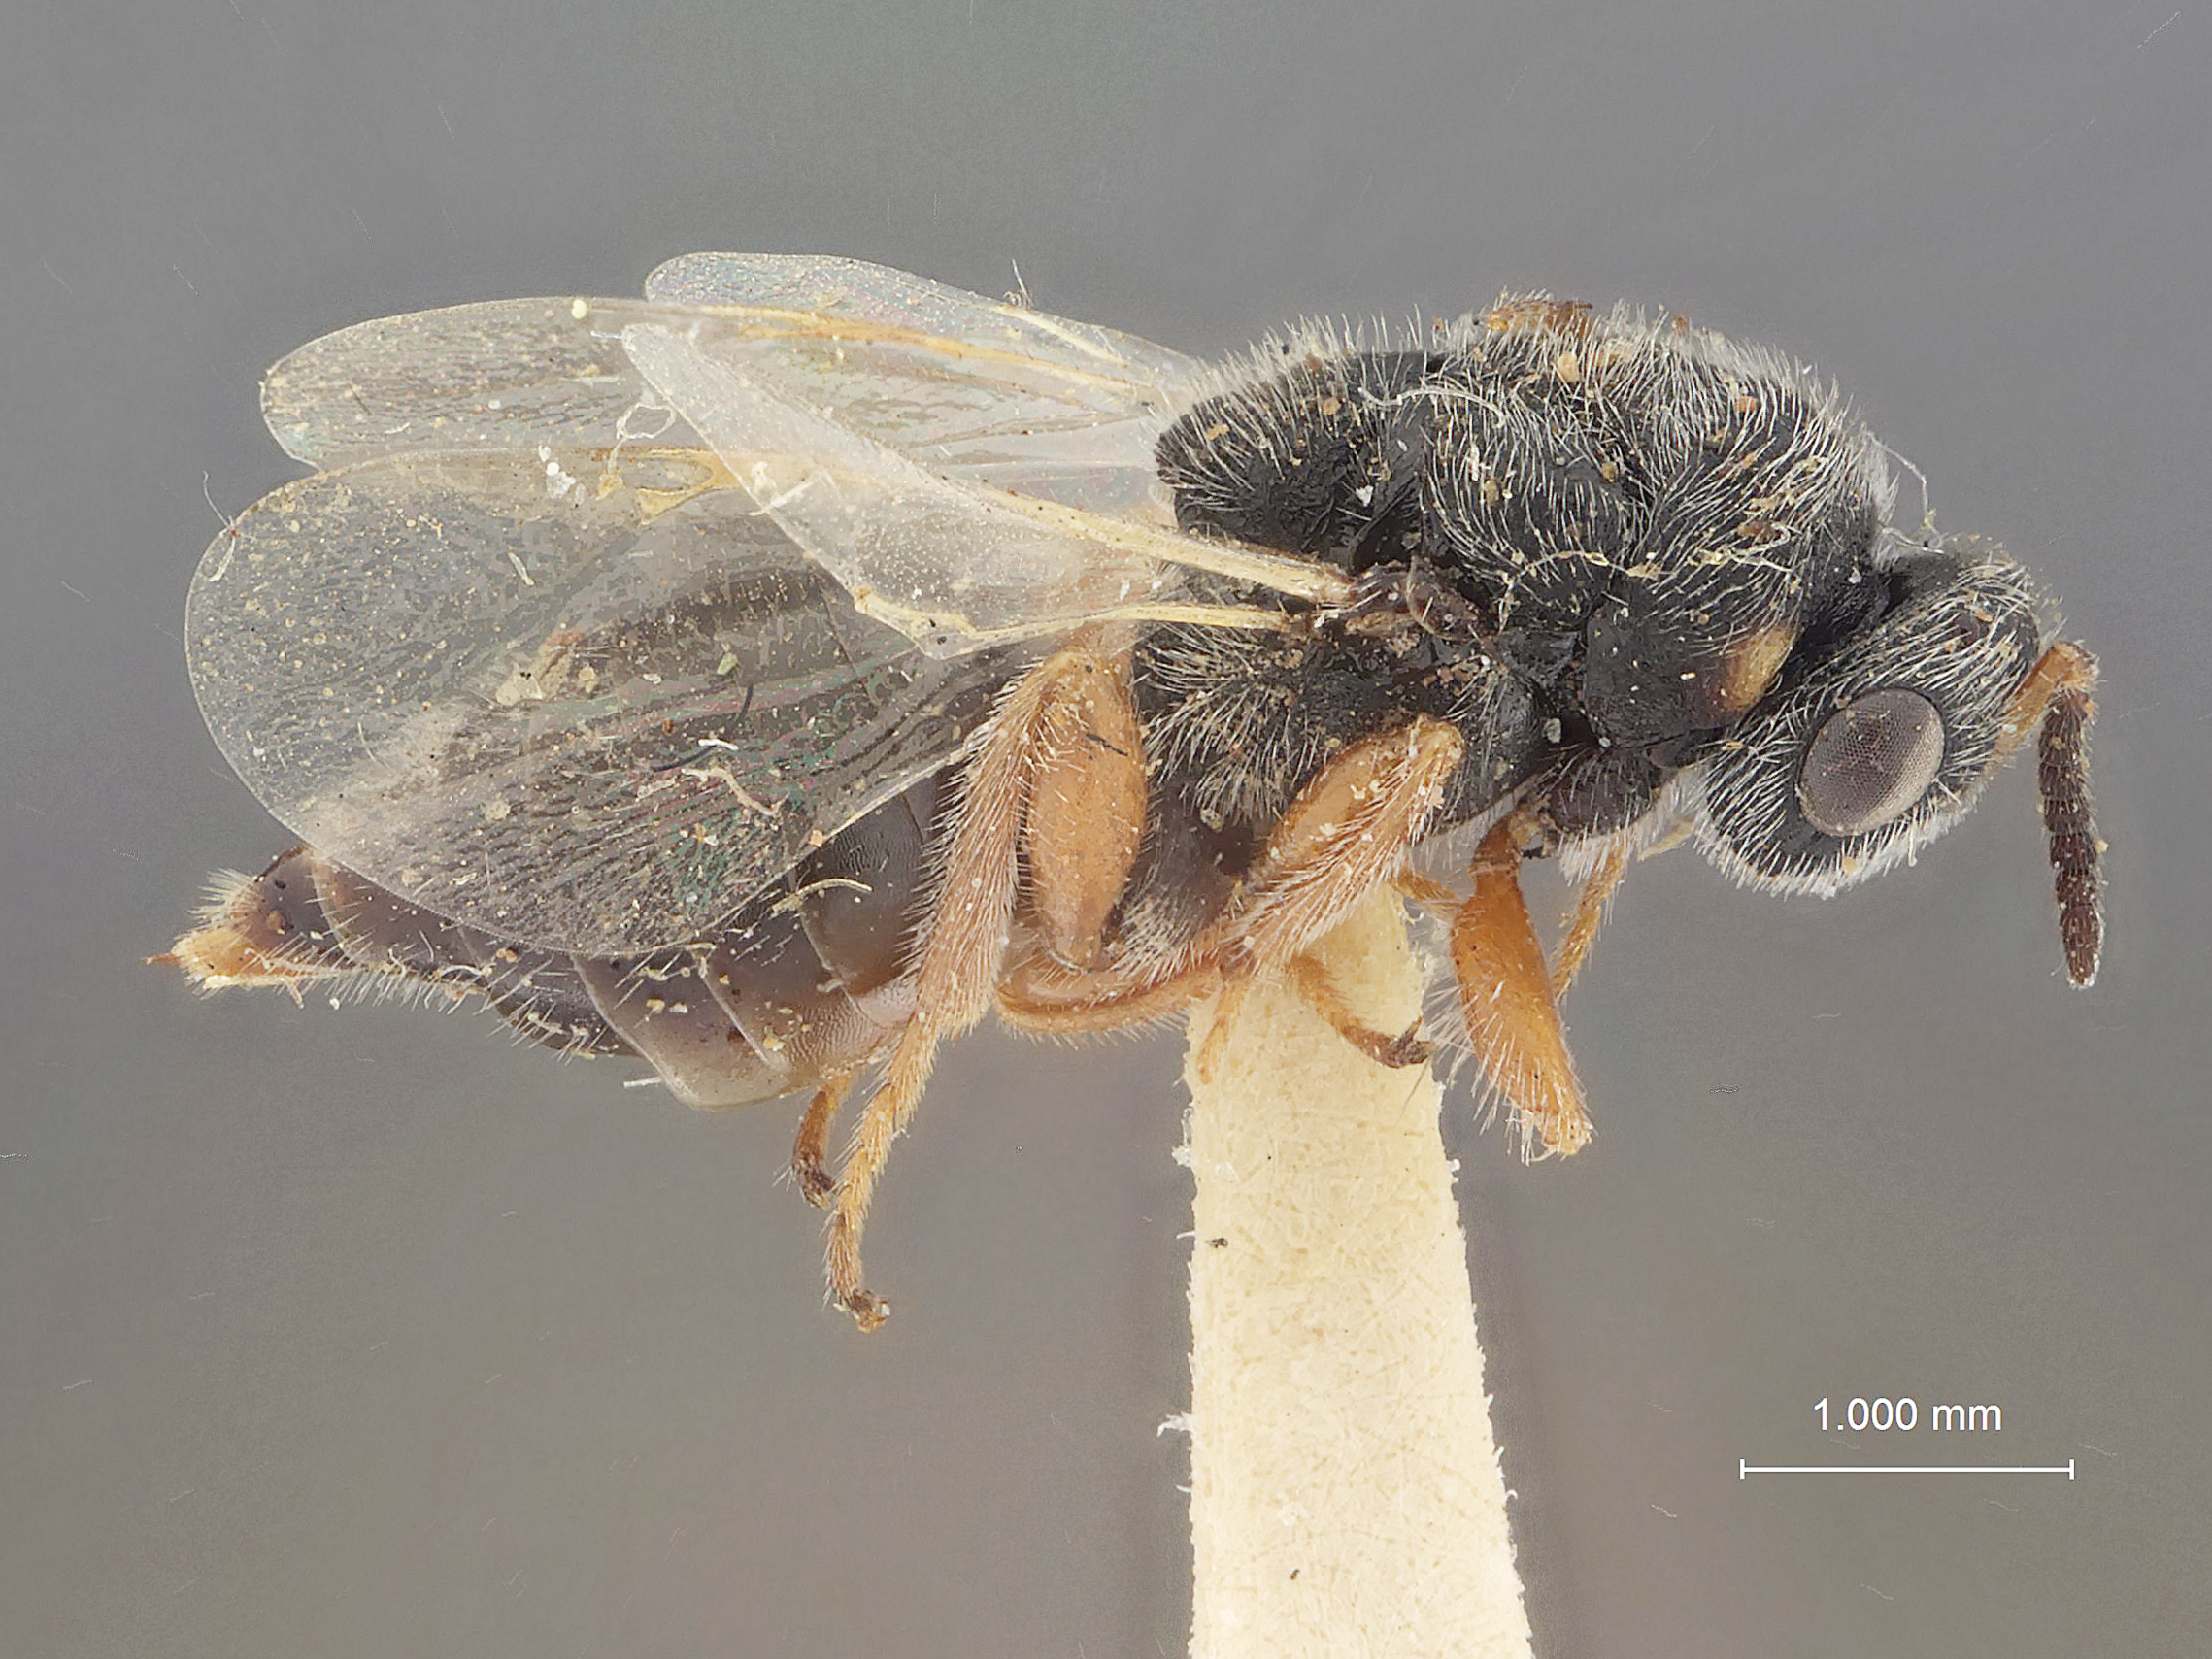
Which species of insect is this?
Harmolita opuntiae
